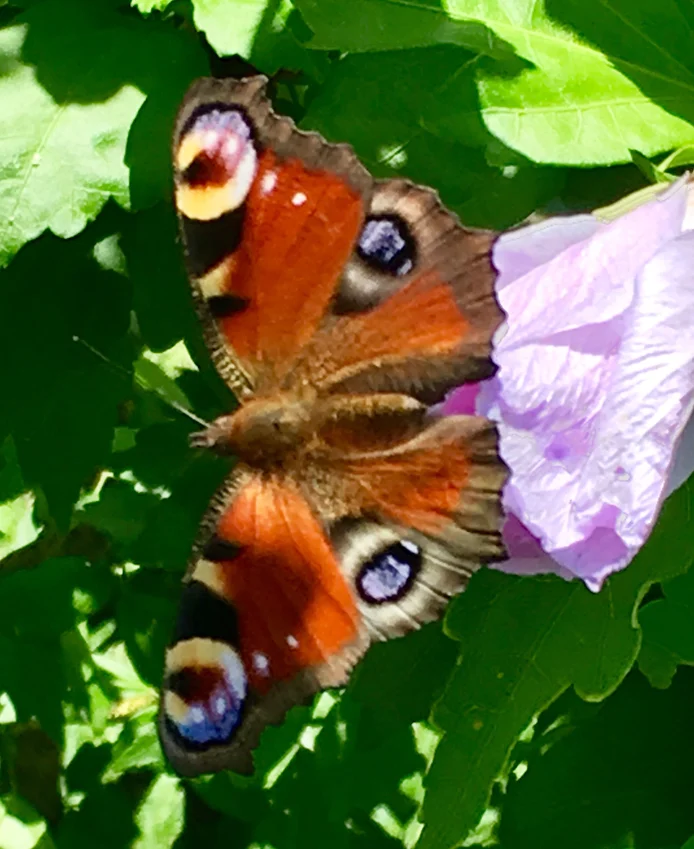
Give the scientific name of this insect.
Aglais io
